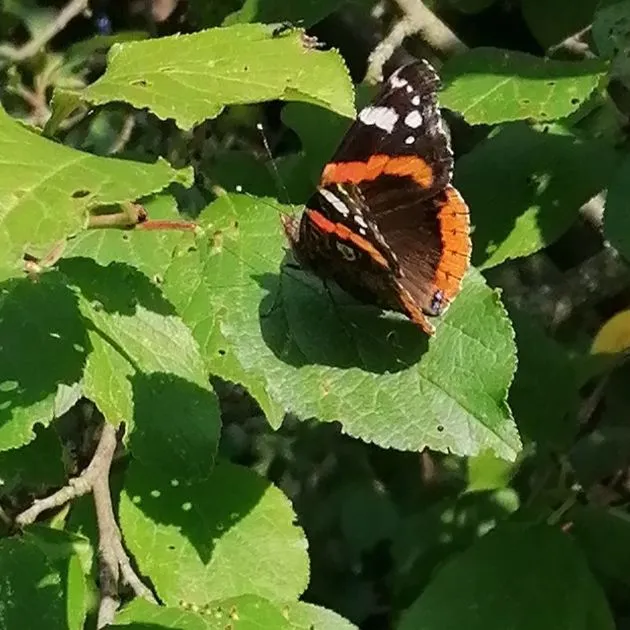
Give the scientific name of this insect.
Vanessa atalanta
